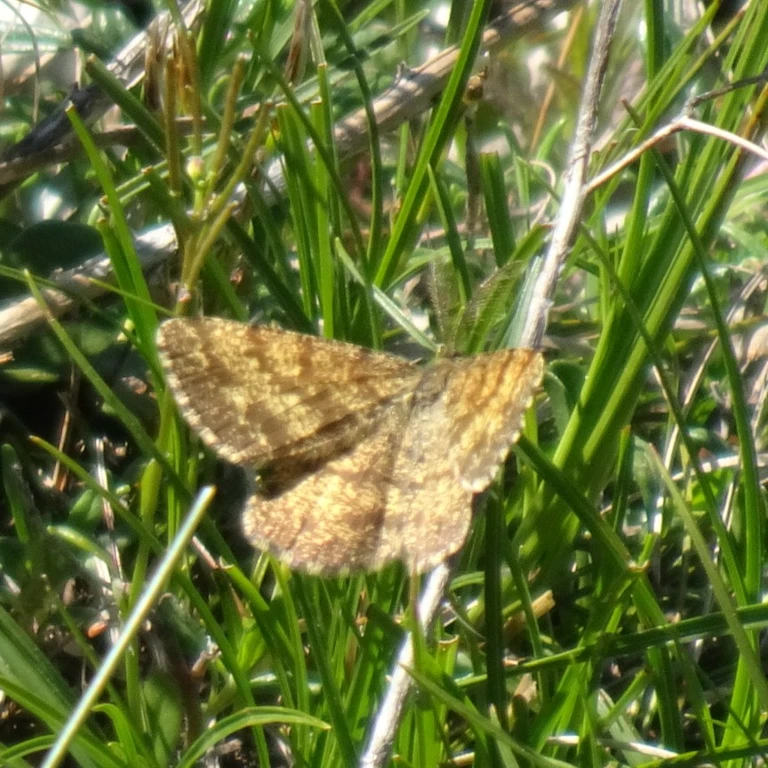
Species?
Ematurga atomaria
